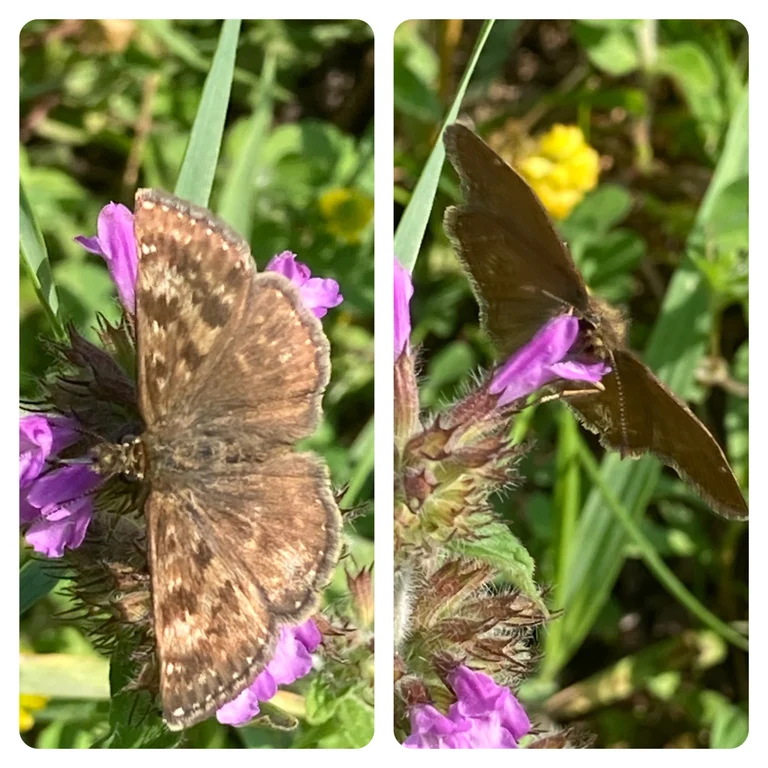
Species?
Erynnis tages
